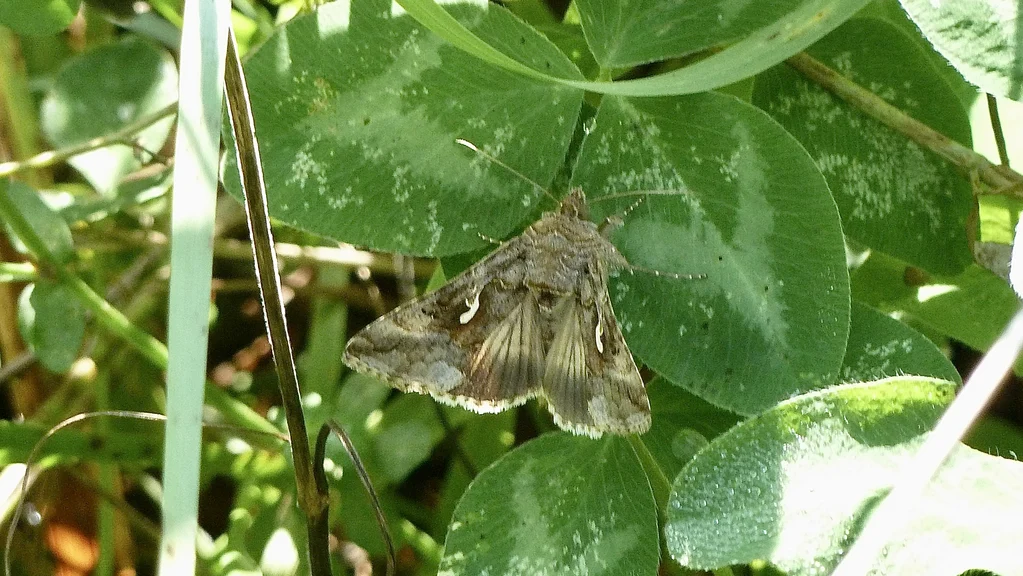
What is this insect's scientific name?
Autographa gamma
